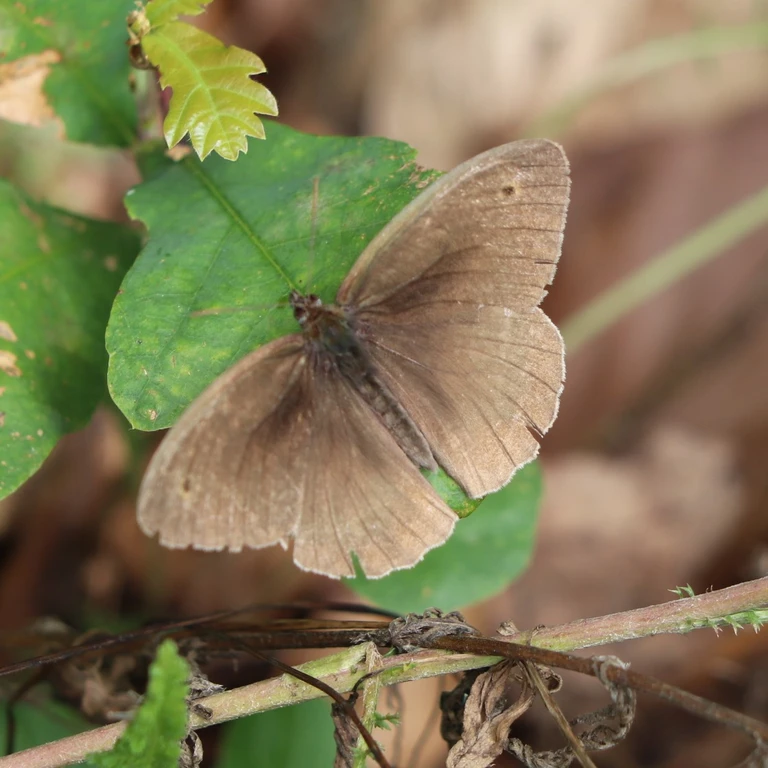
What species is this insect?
Maniola jurtina
